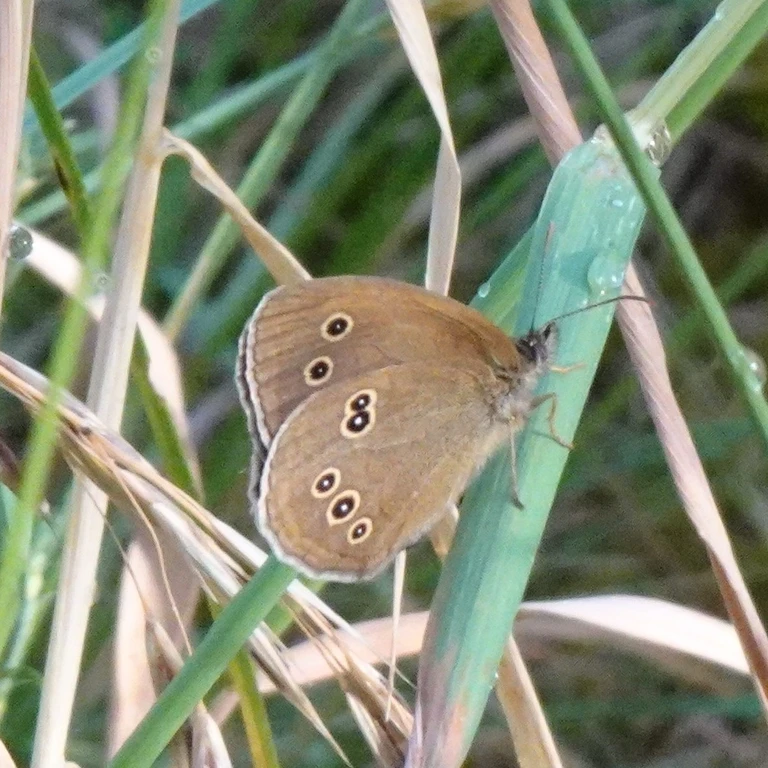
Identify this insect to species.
Aphantopus hyperantus
